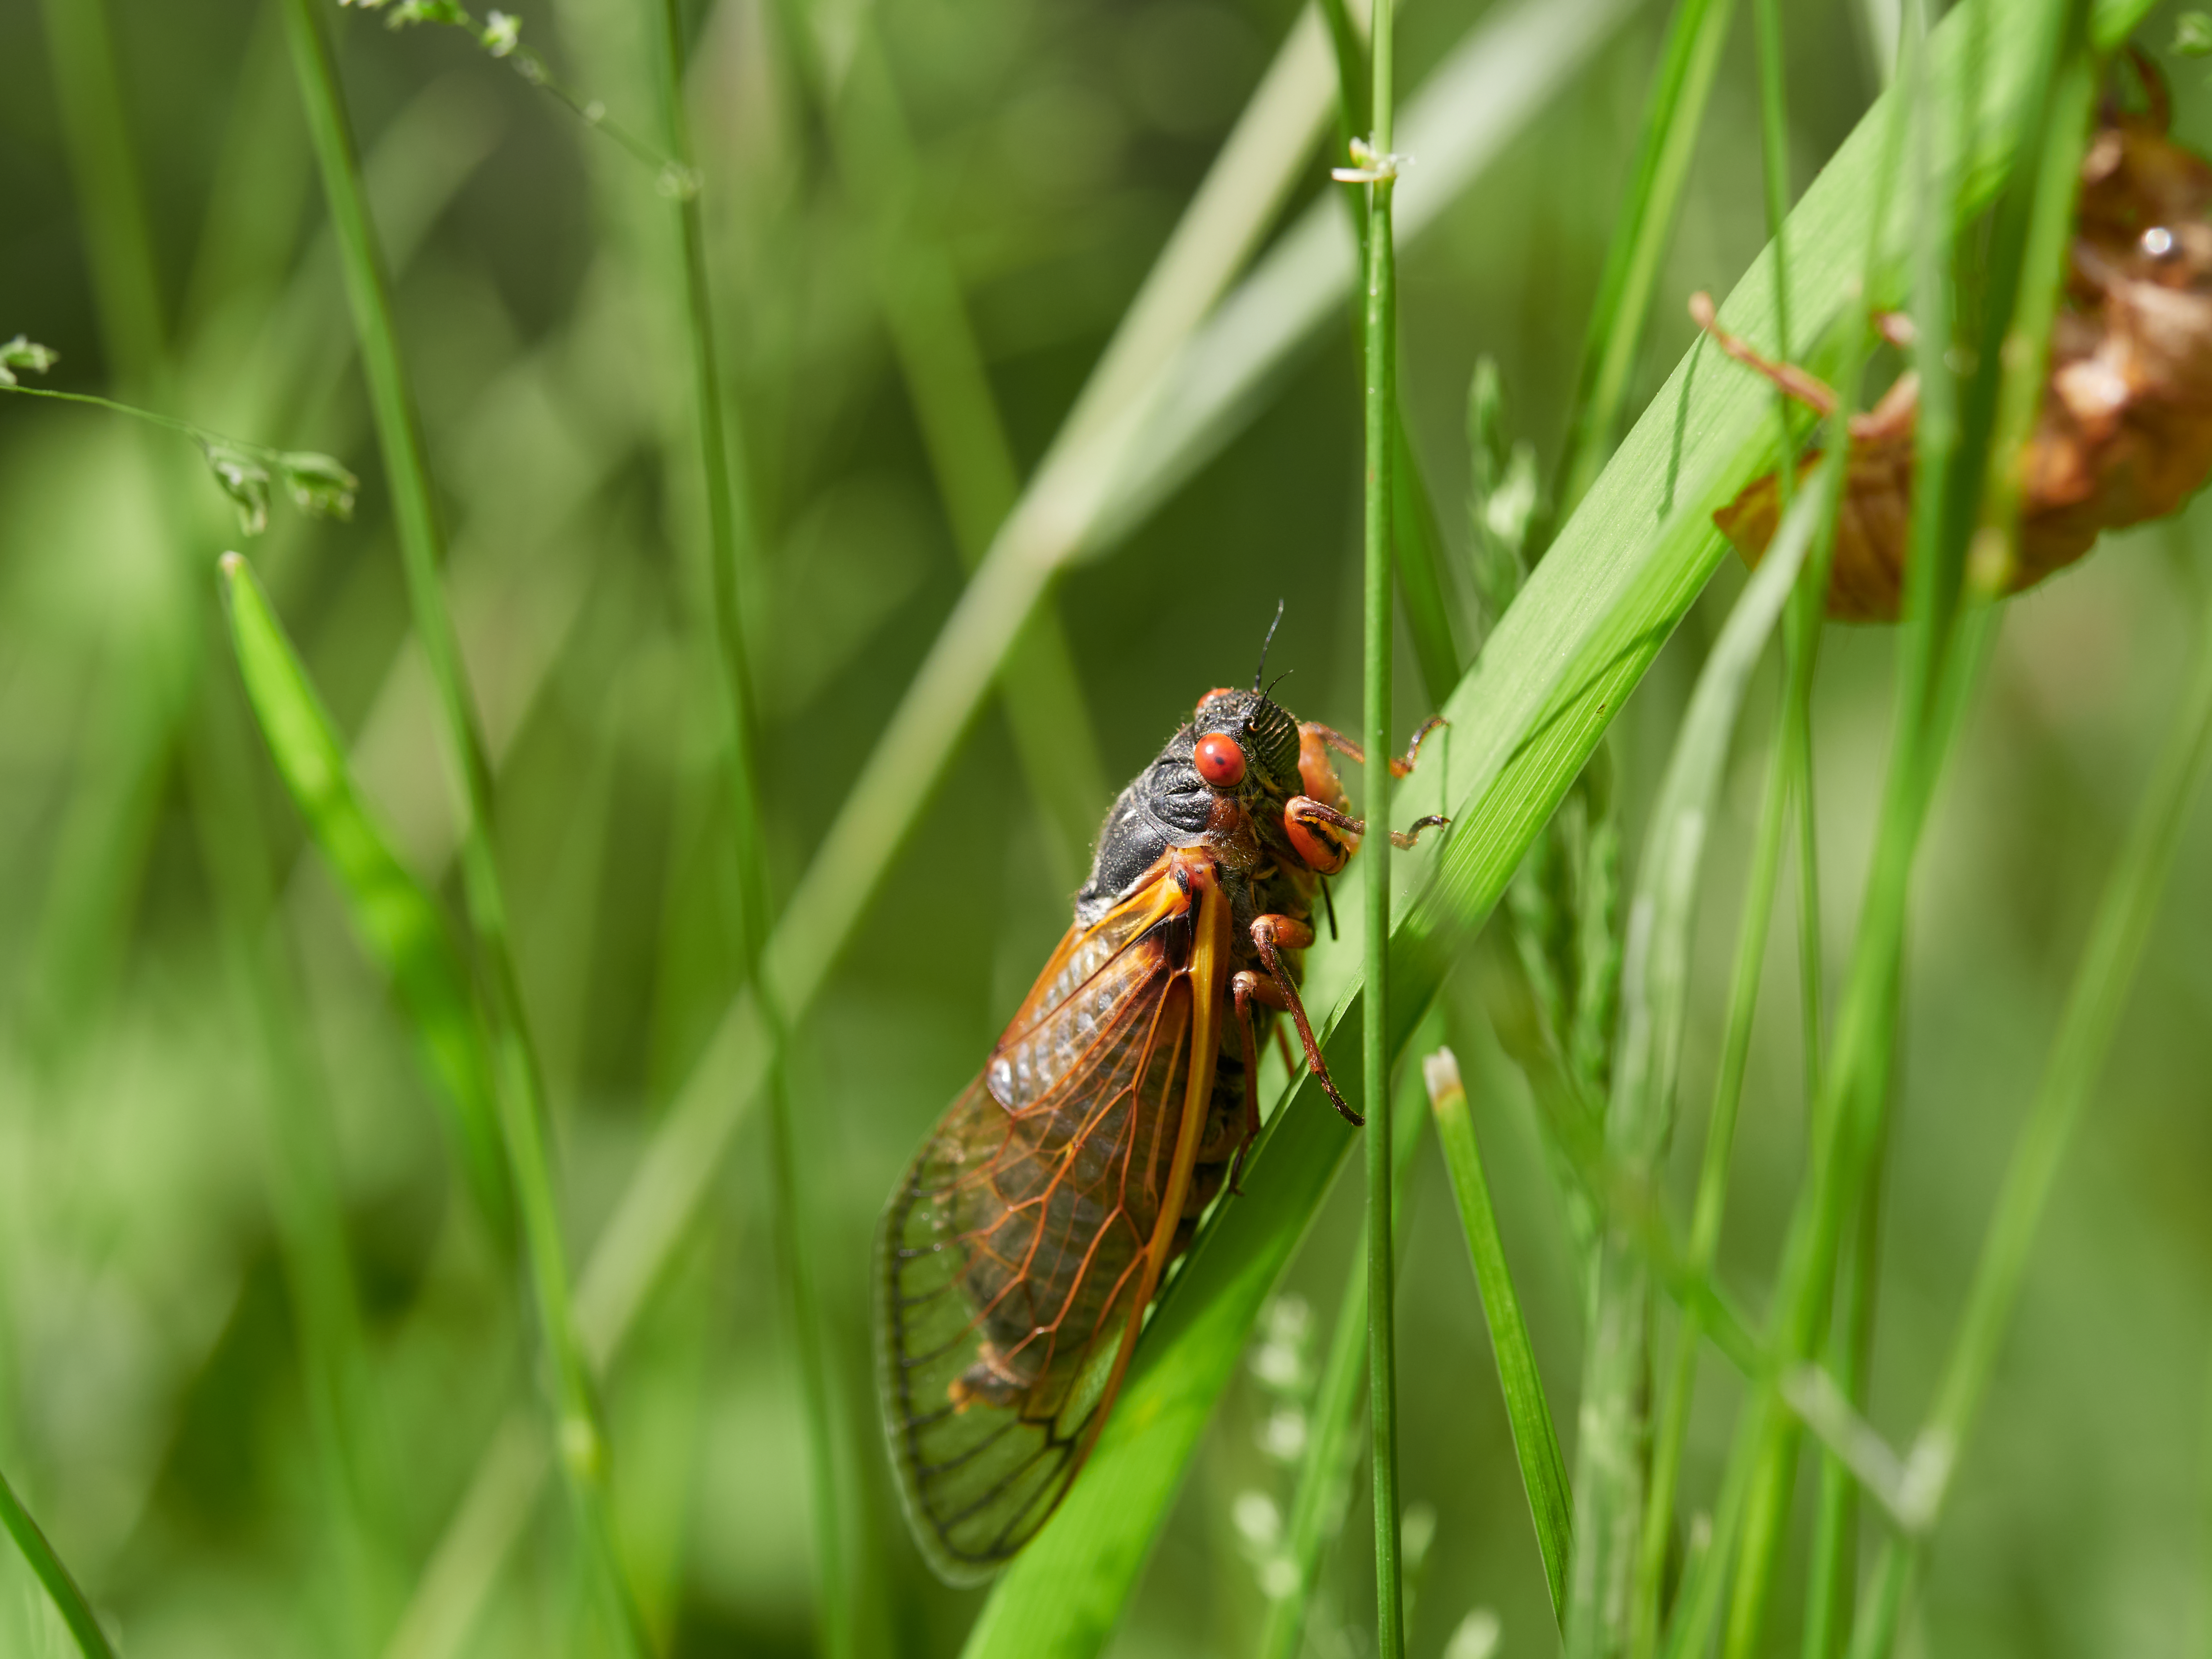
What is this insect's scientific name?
Magicicada septendecim
